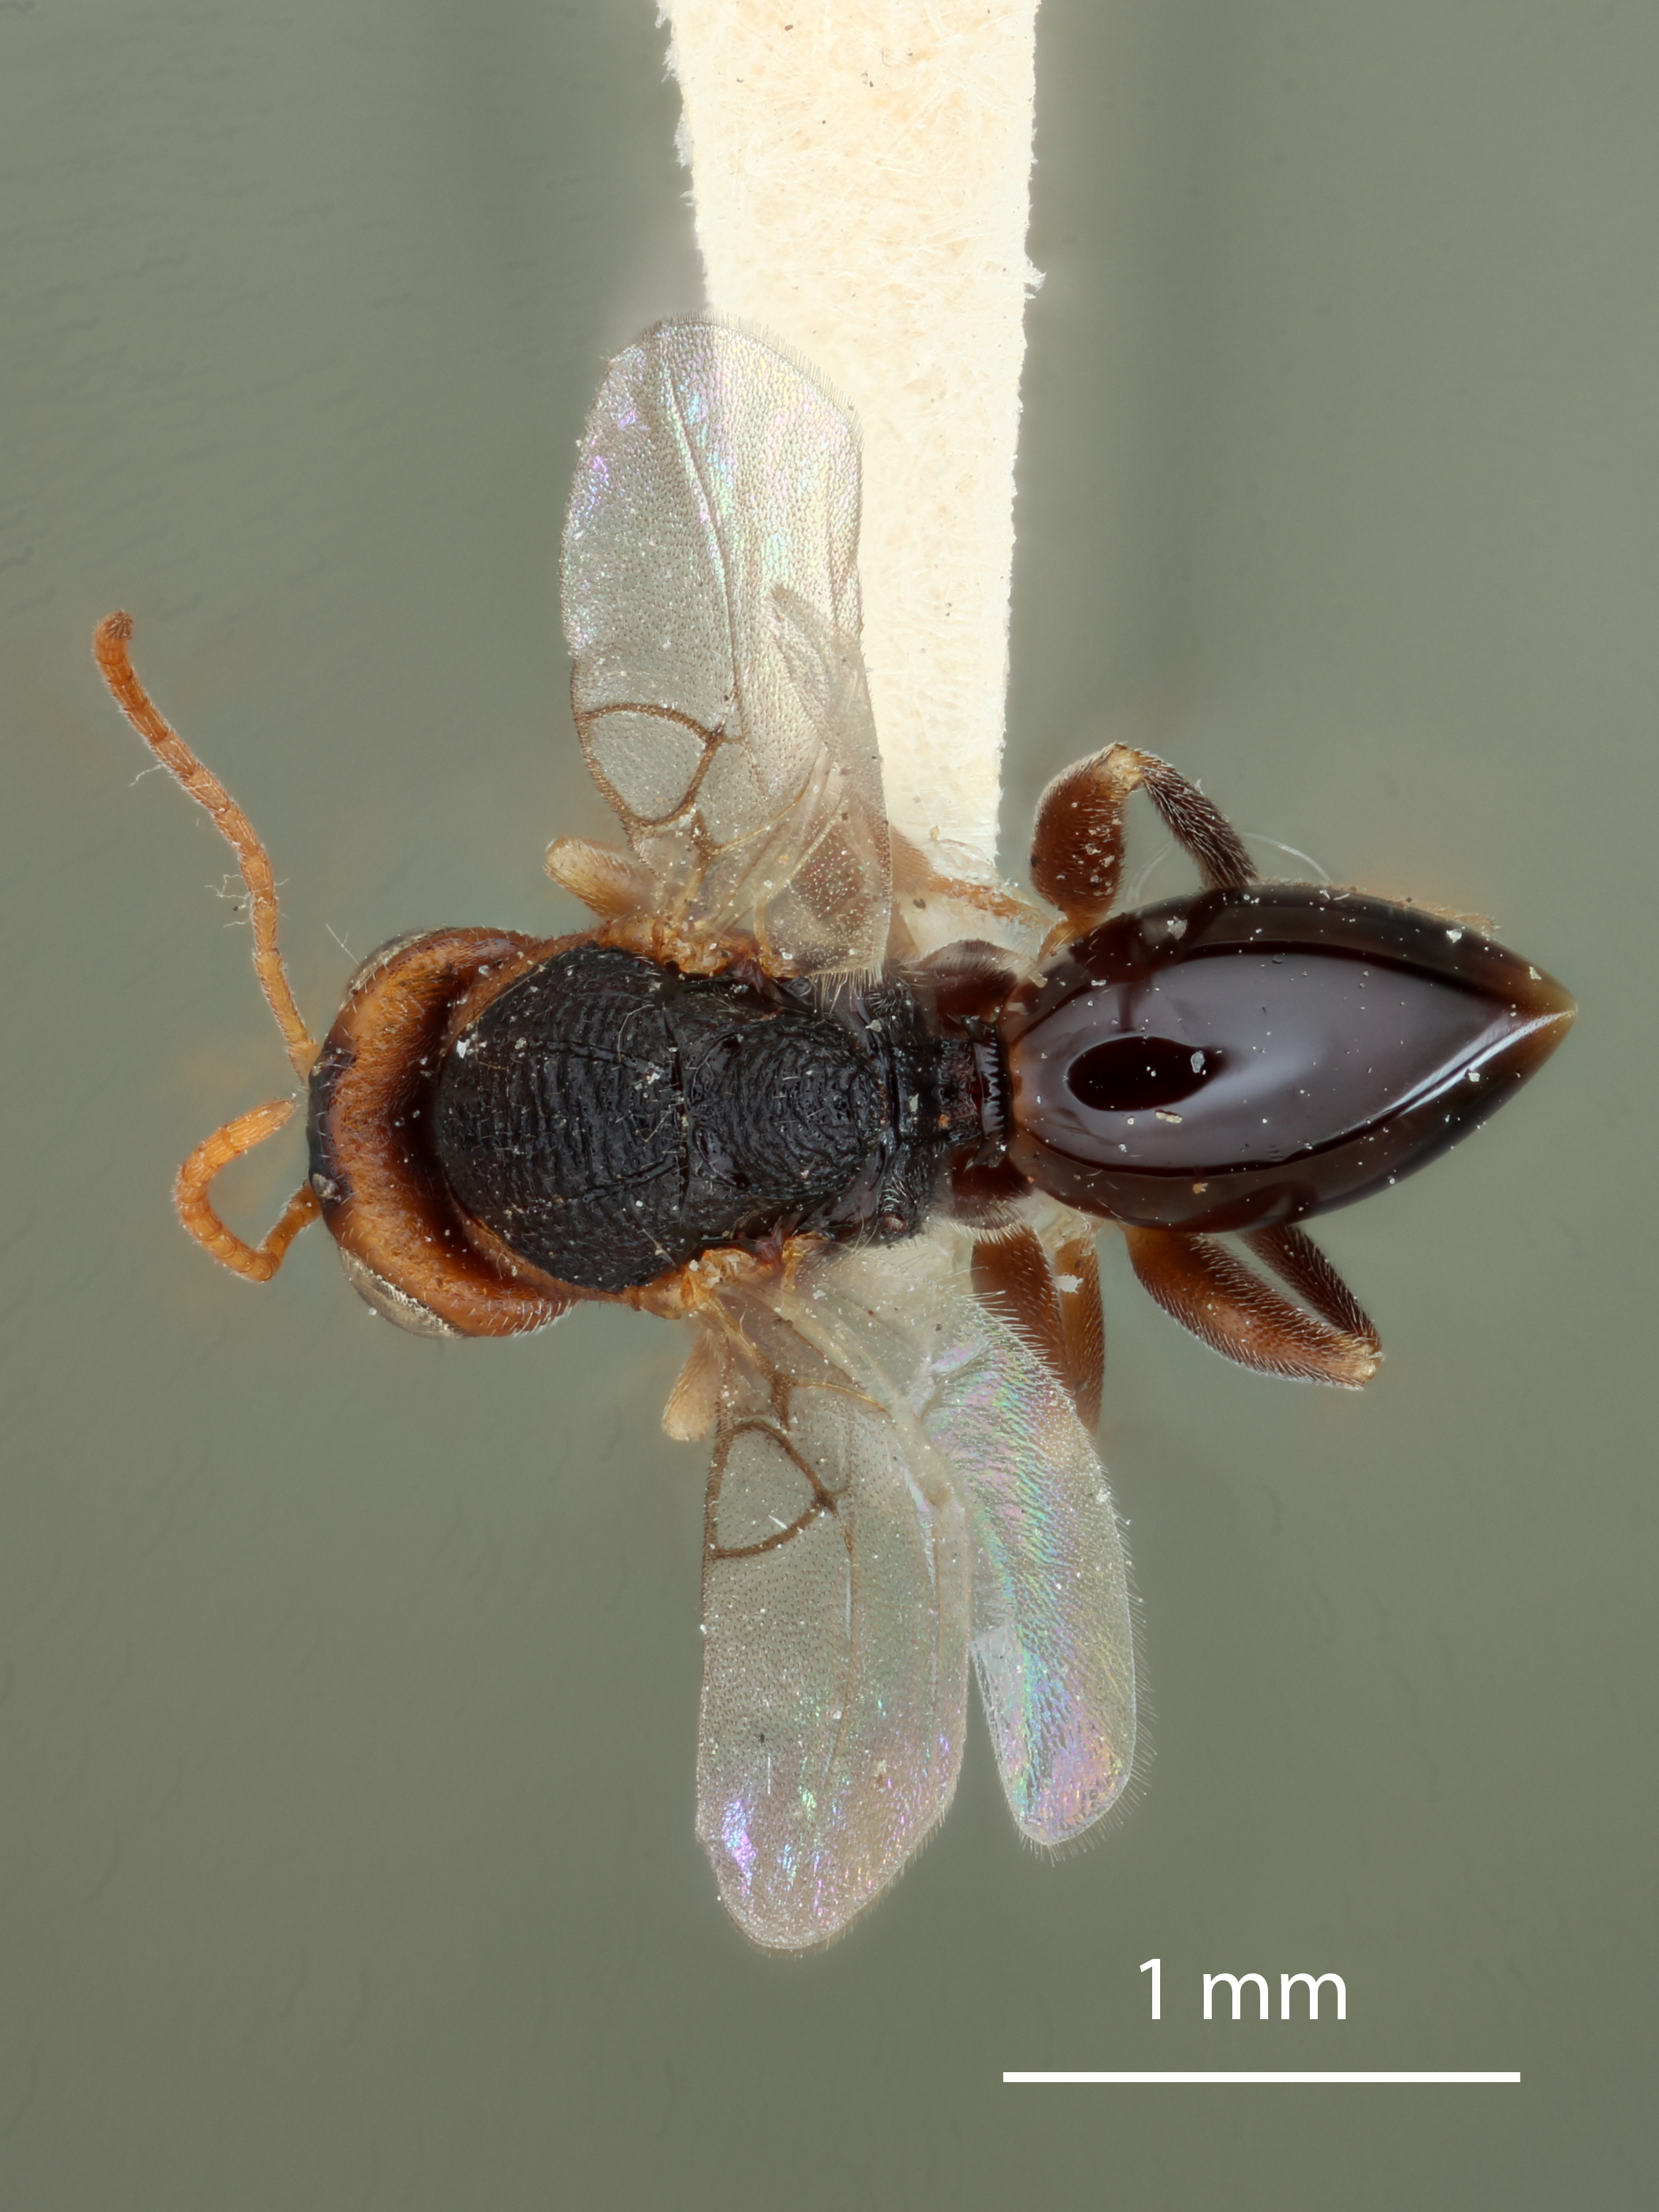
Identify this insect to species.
Andricus davisi
